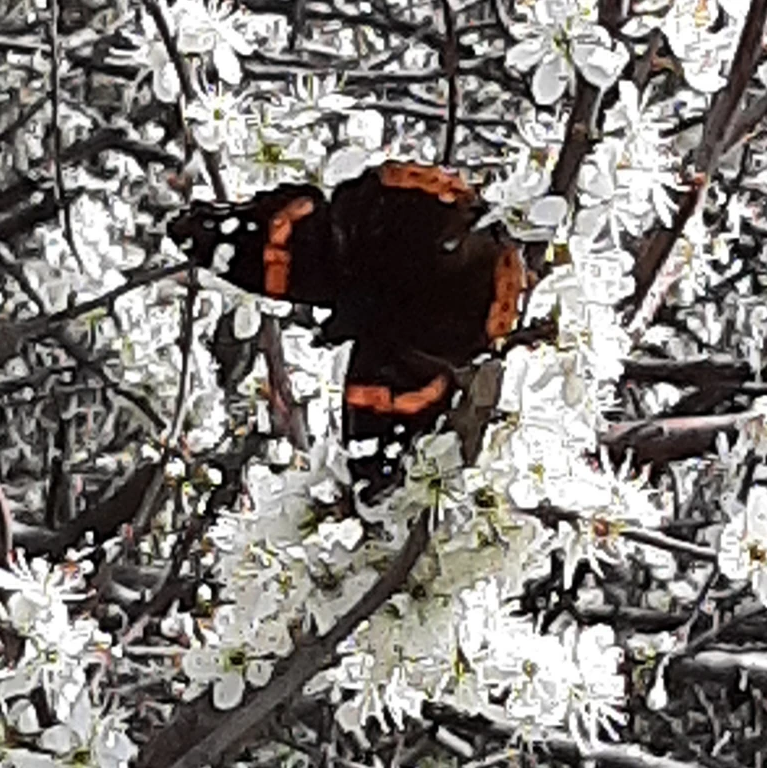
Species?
Vanessa atalanta
